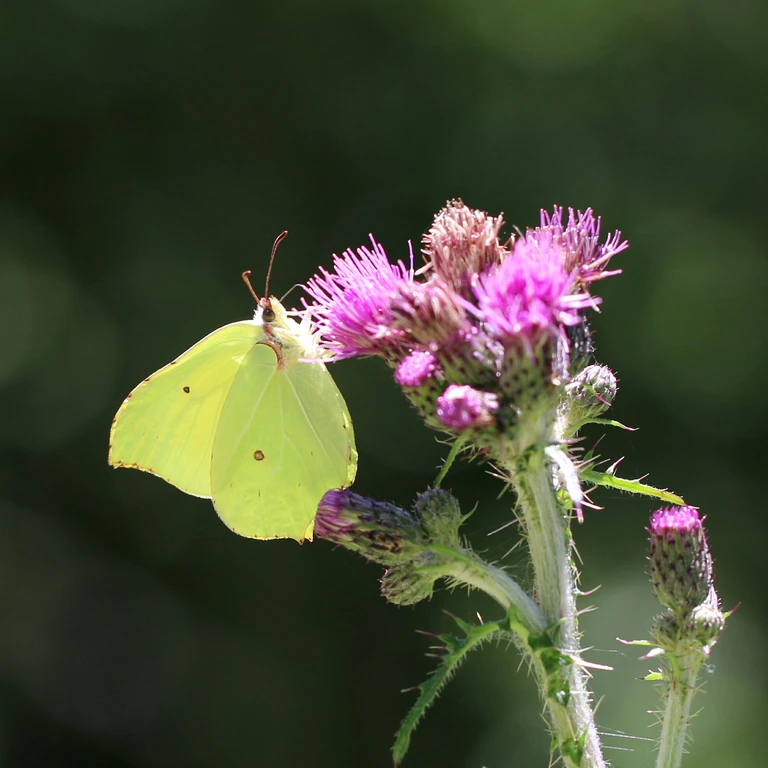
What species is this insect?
Gonepteryx rhamni
